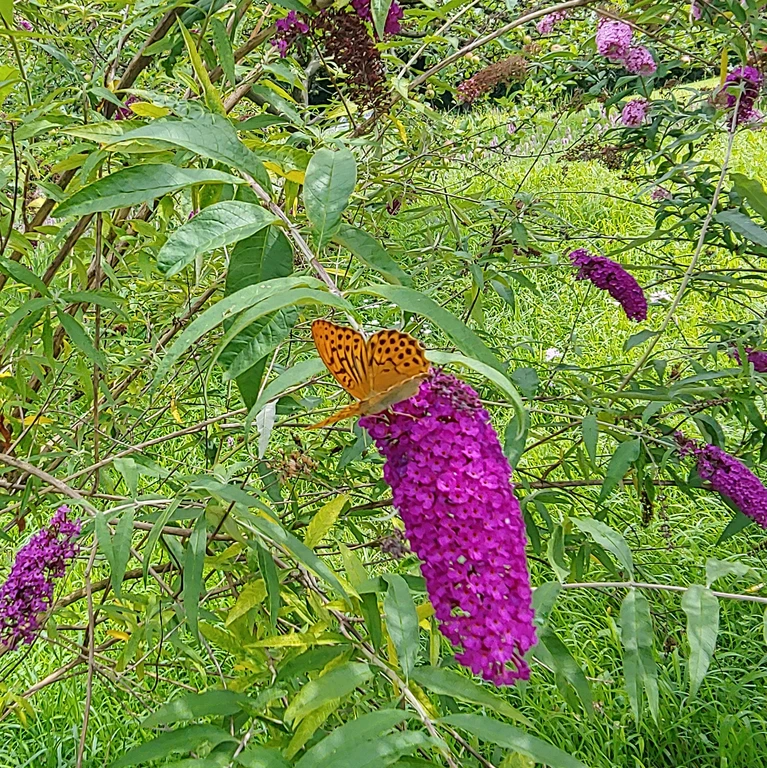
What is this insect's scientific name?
Argynnis paphia
